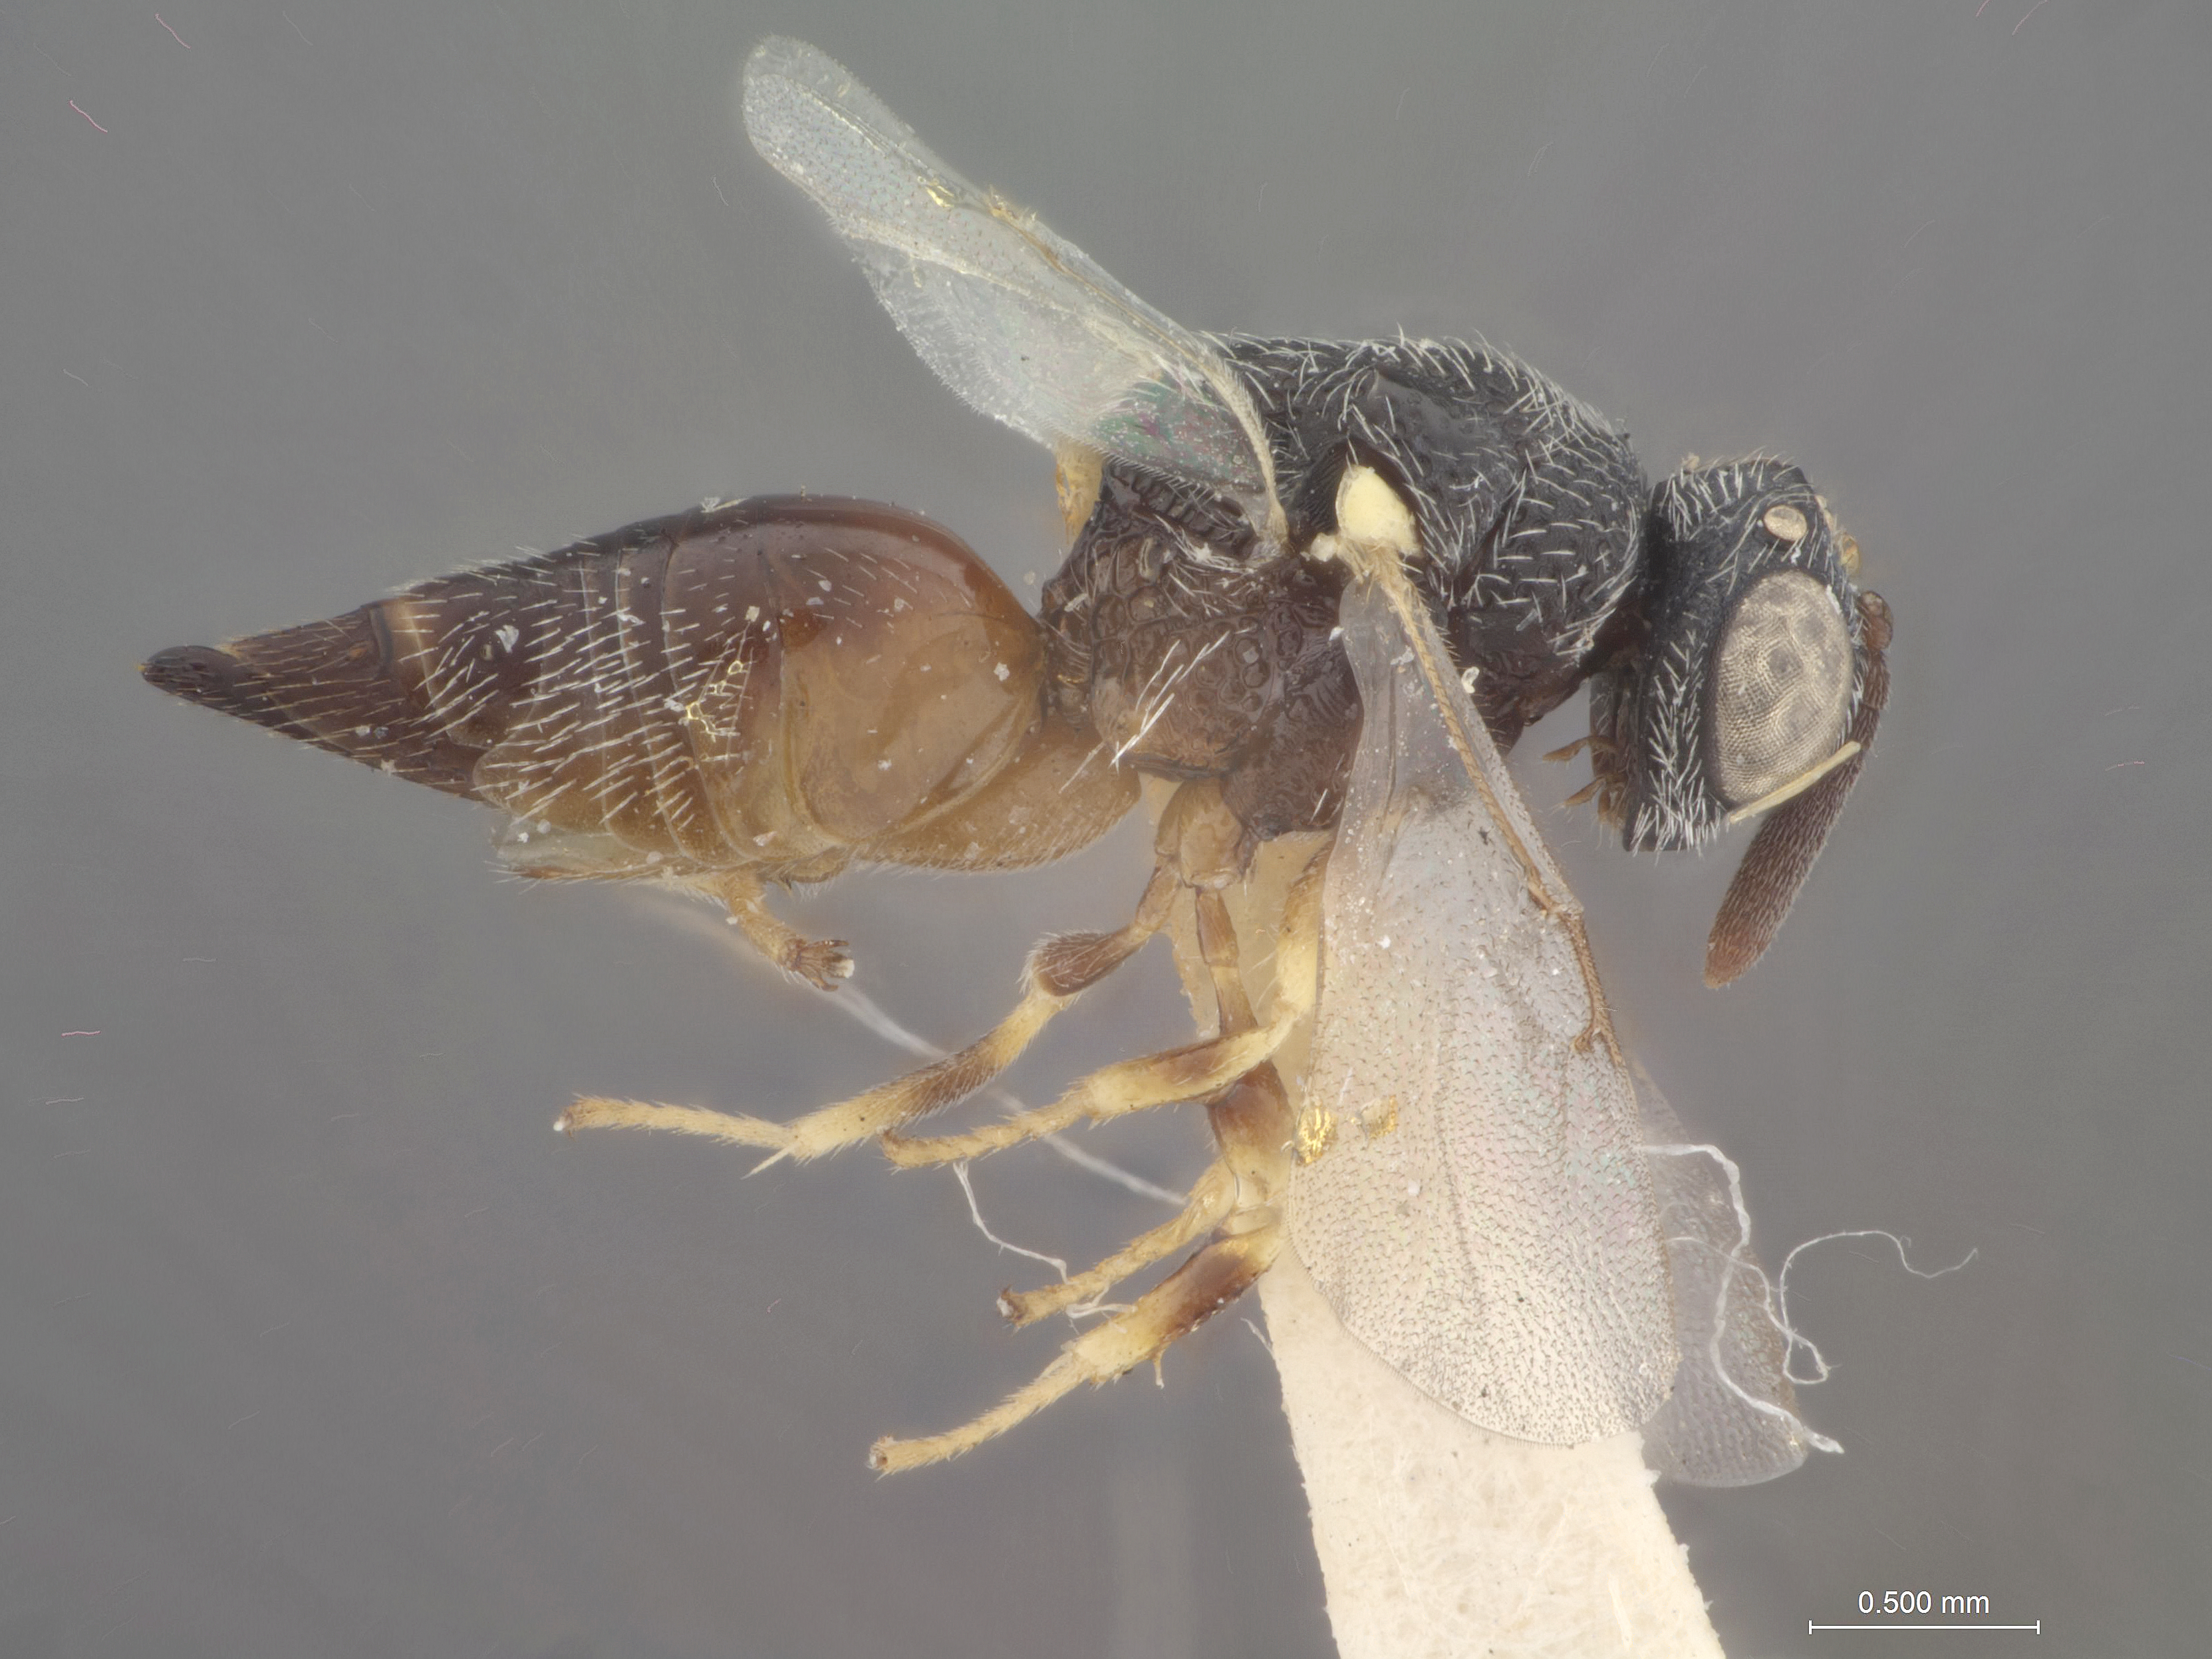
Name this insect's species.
Chalcis louisiana
